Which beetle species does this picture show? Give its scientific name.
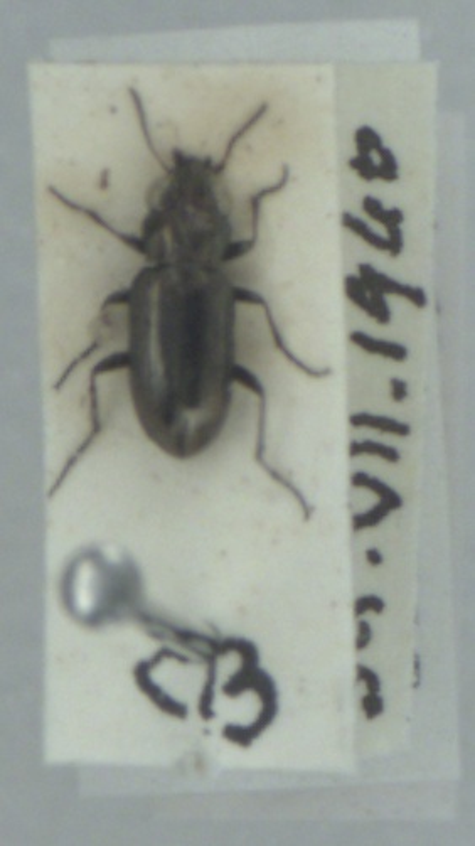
Notiophilus biguttatus
